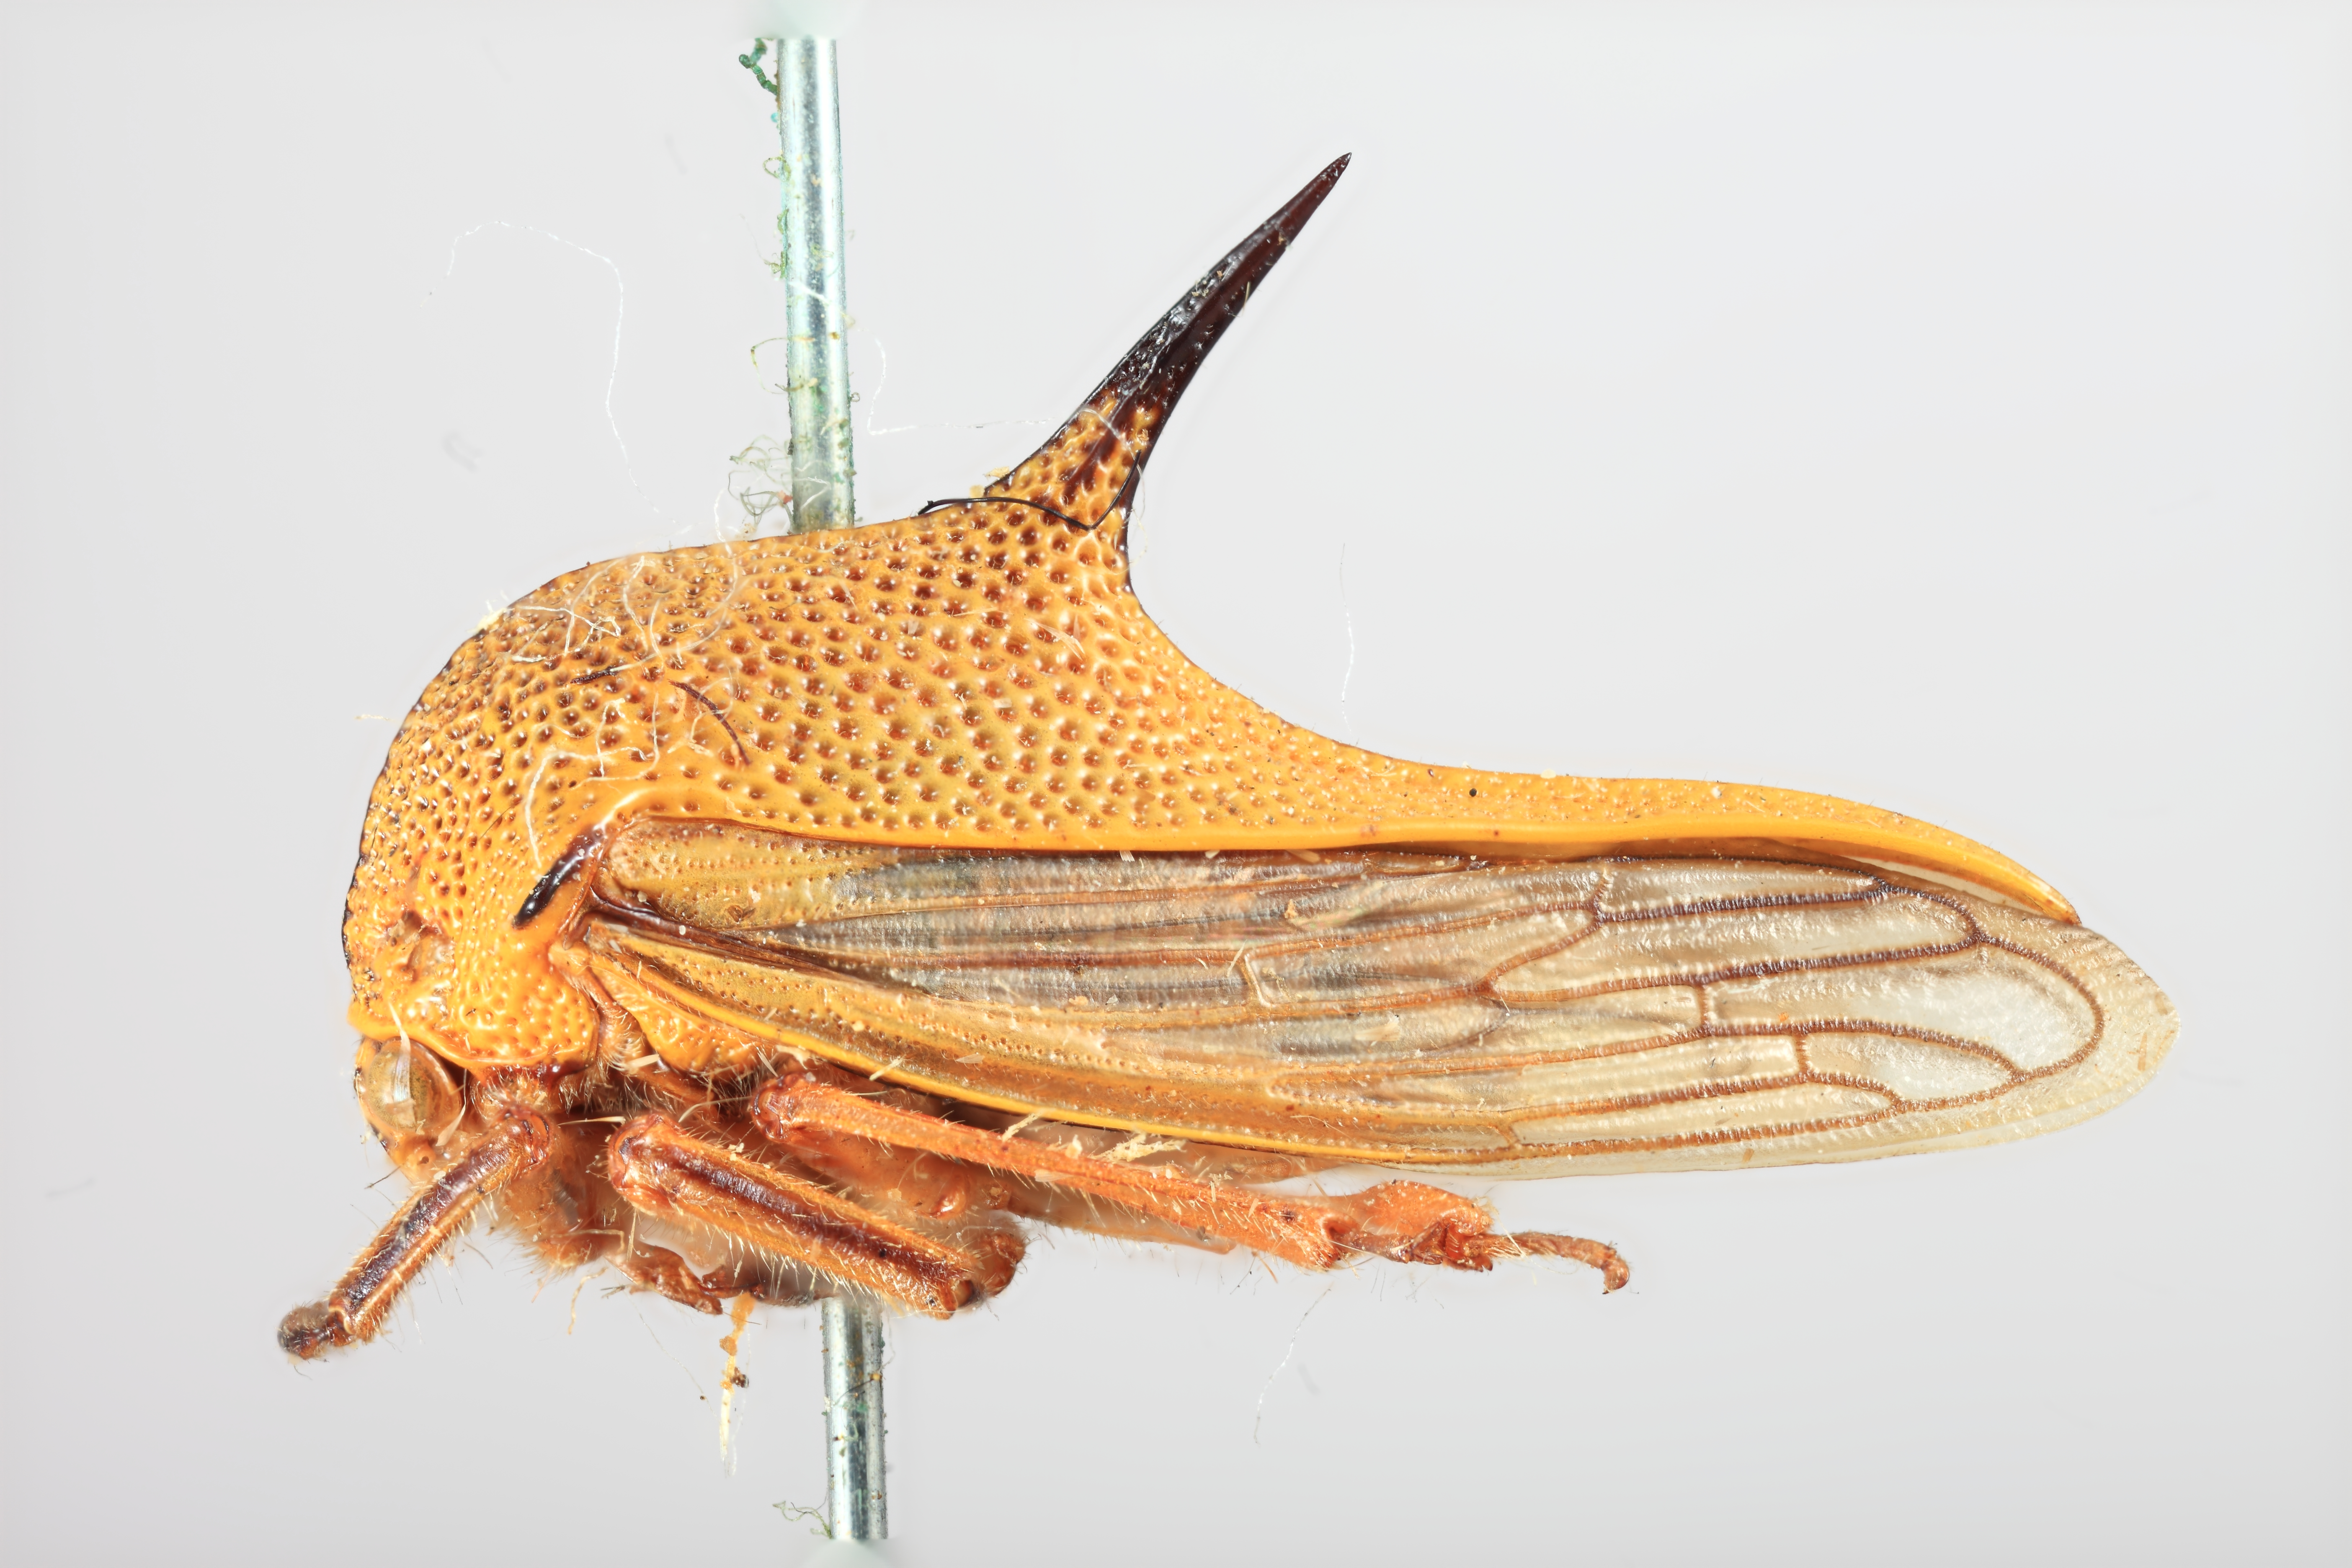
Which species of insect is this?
Umbonia lutea
